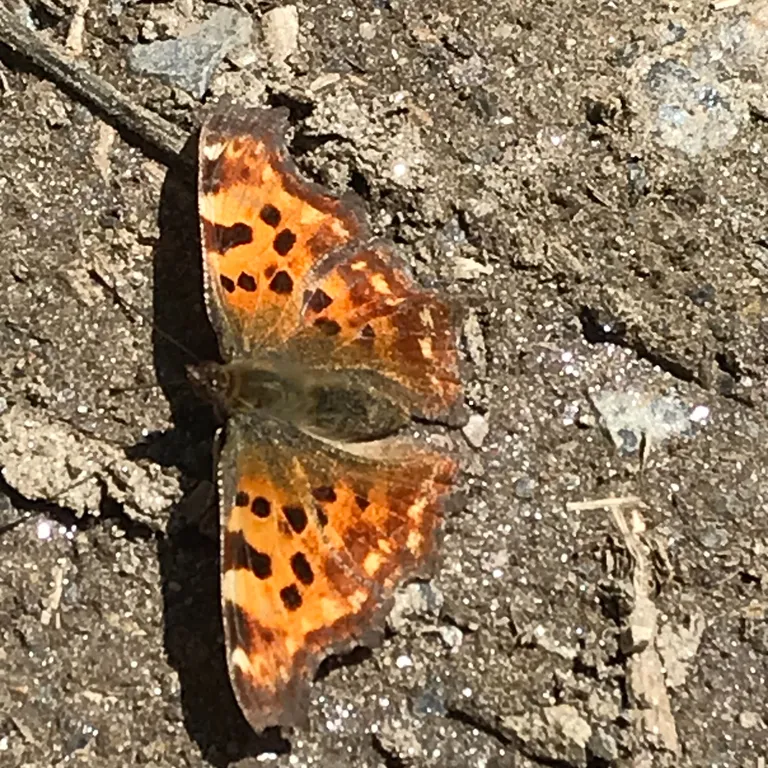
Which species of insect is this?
Polygonia c-album
